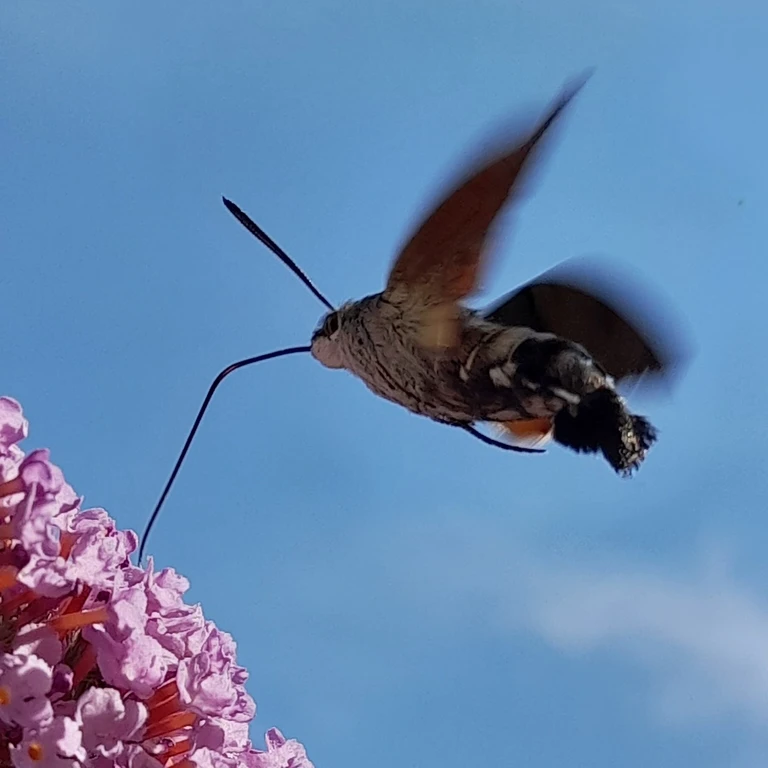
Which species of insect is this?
Macroglossum stellatarum
